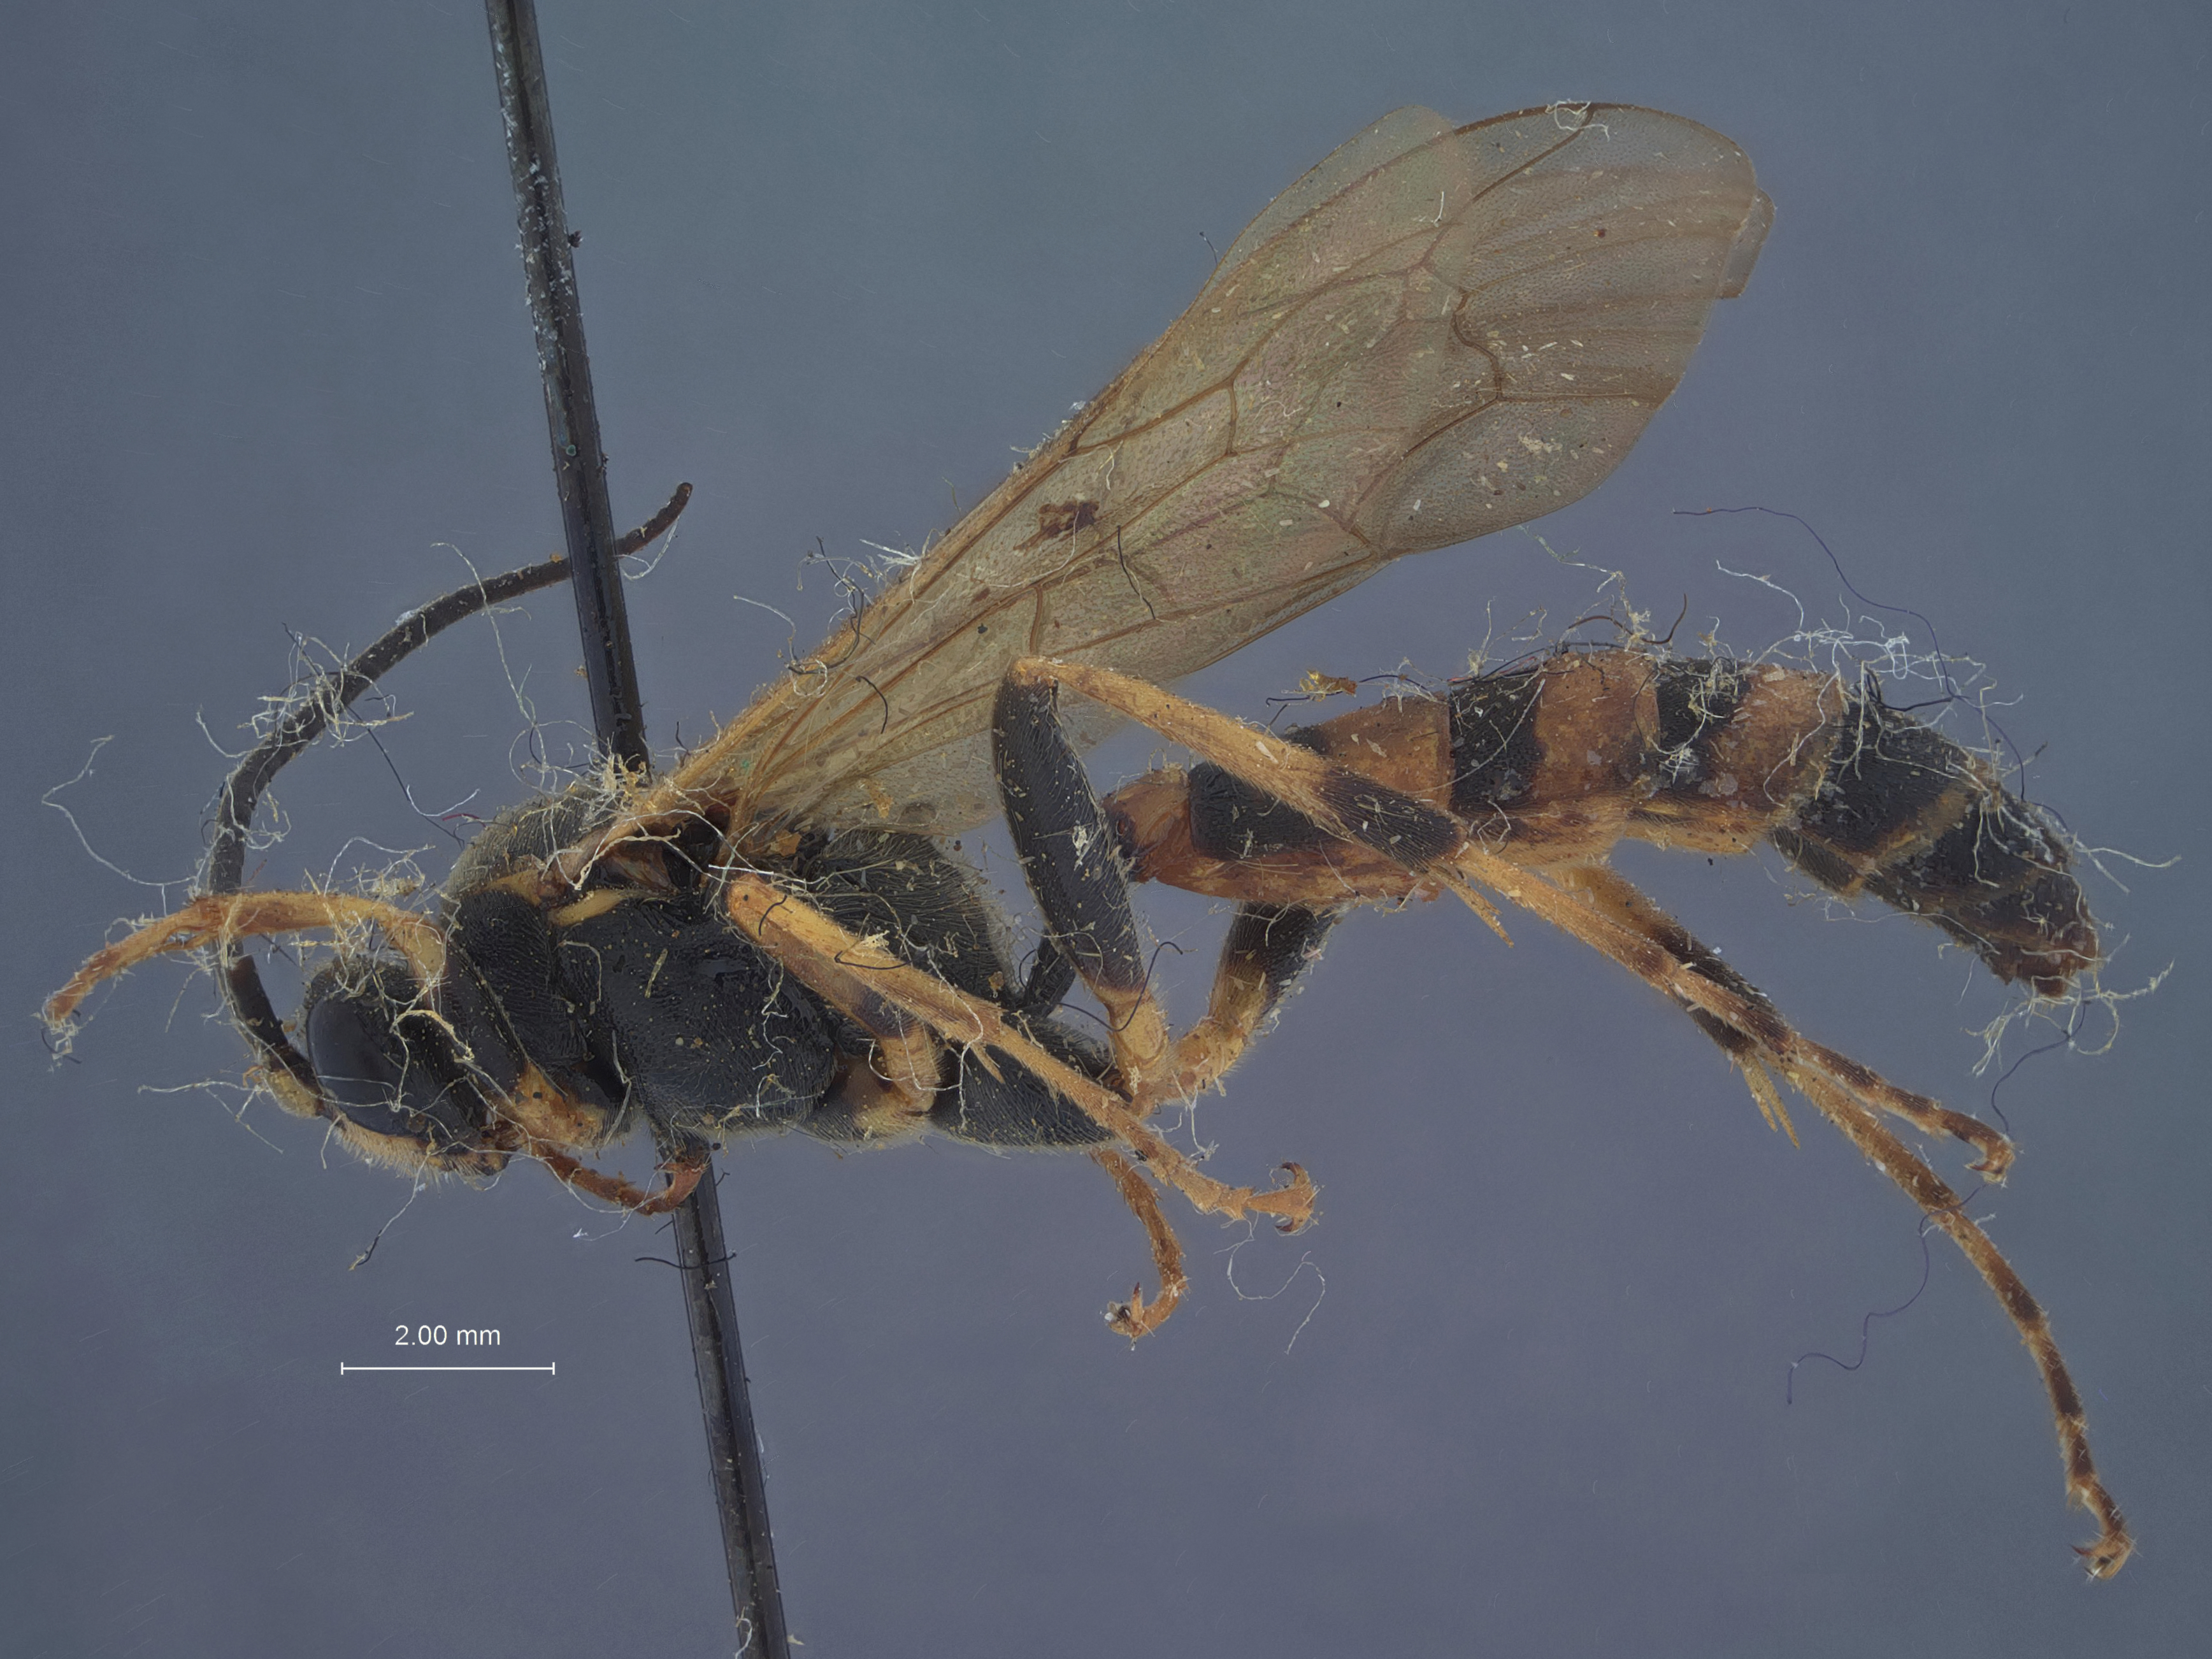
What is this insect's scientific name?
Amblyteles quadrizonatus
